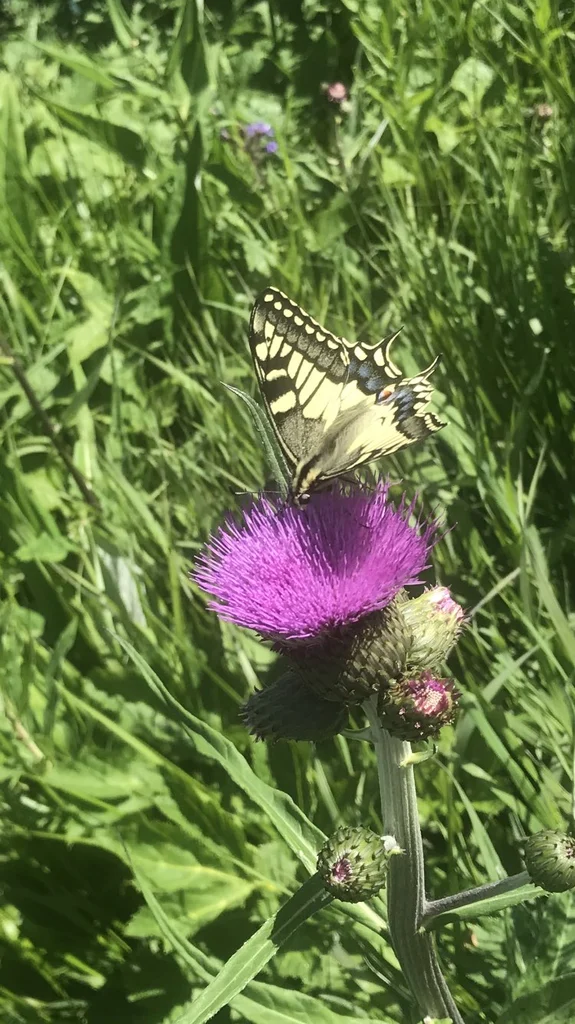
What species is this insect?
Papilio machaon
